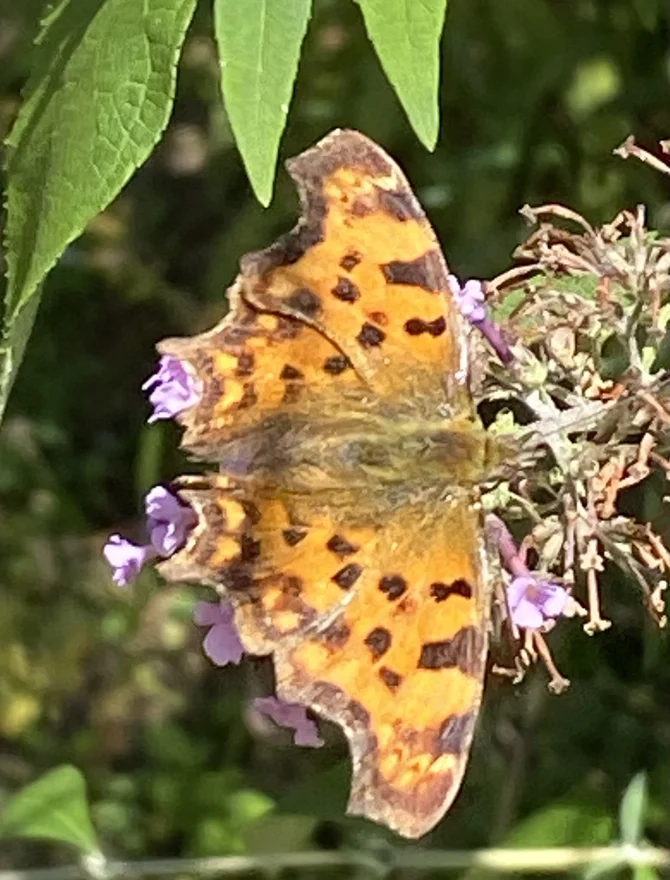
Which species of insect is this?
Polygonia c-album
